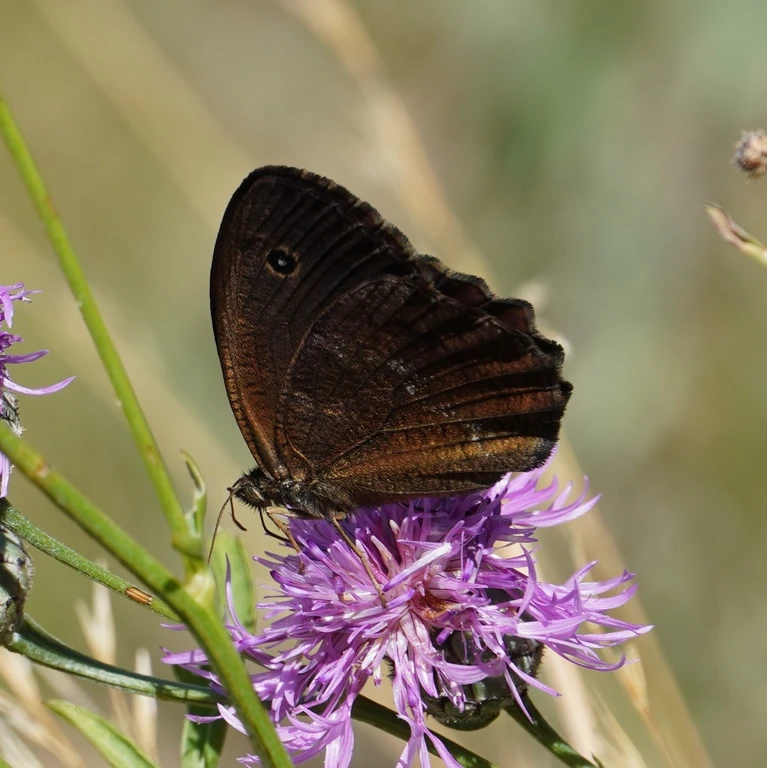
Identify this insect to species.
Minois dryas
